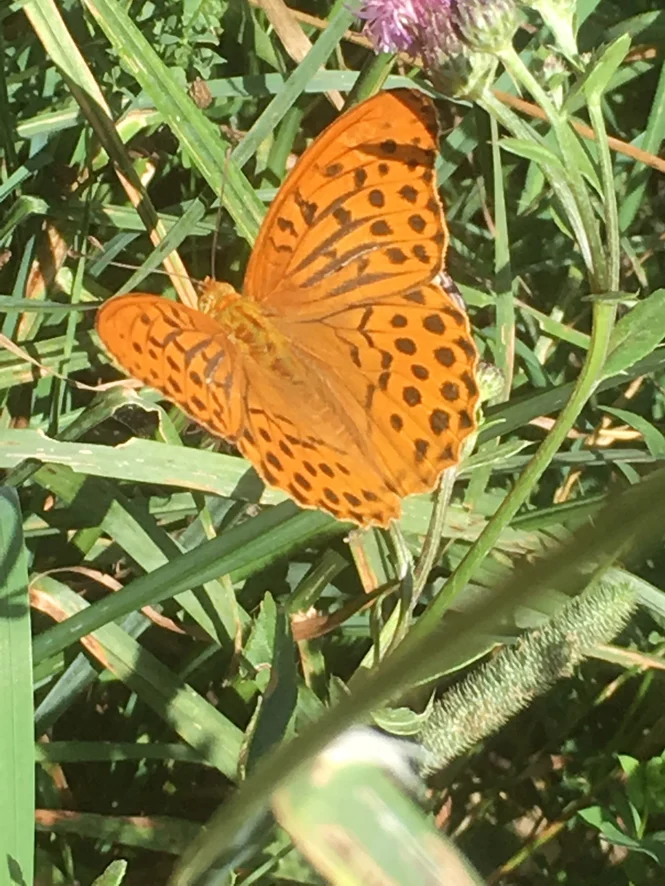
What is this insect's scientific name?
Argynnis paphia
